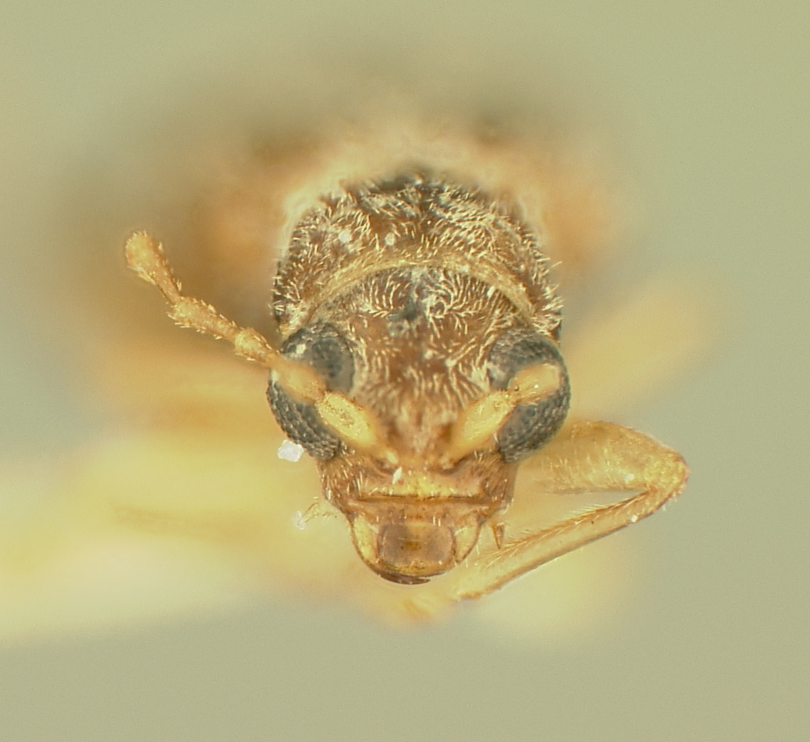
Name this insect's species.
Hadropoda hoffmani
